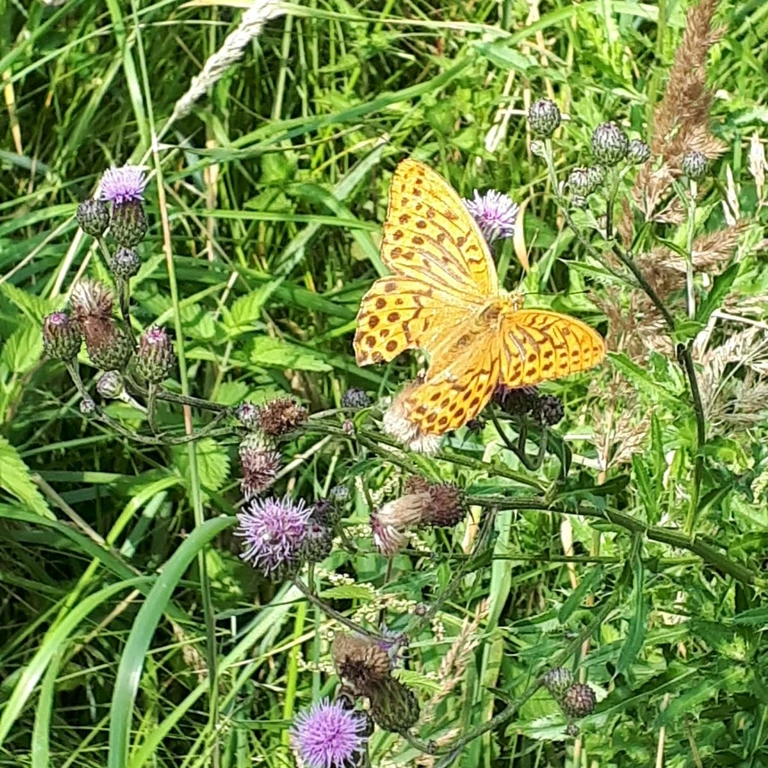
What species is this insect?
Argynnis paphia
